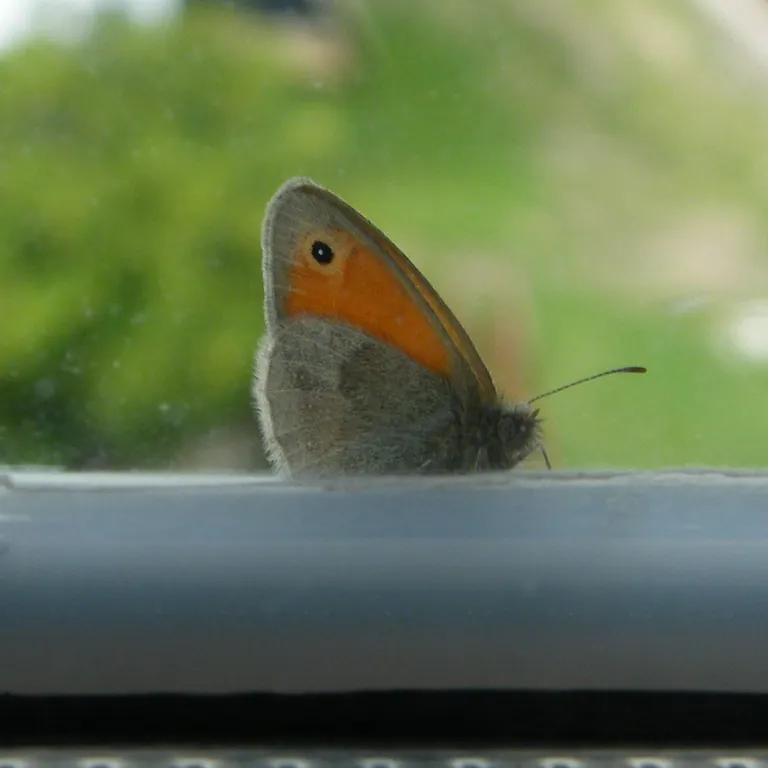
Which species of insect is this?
Coenonympha pamphilus
